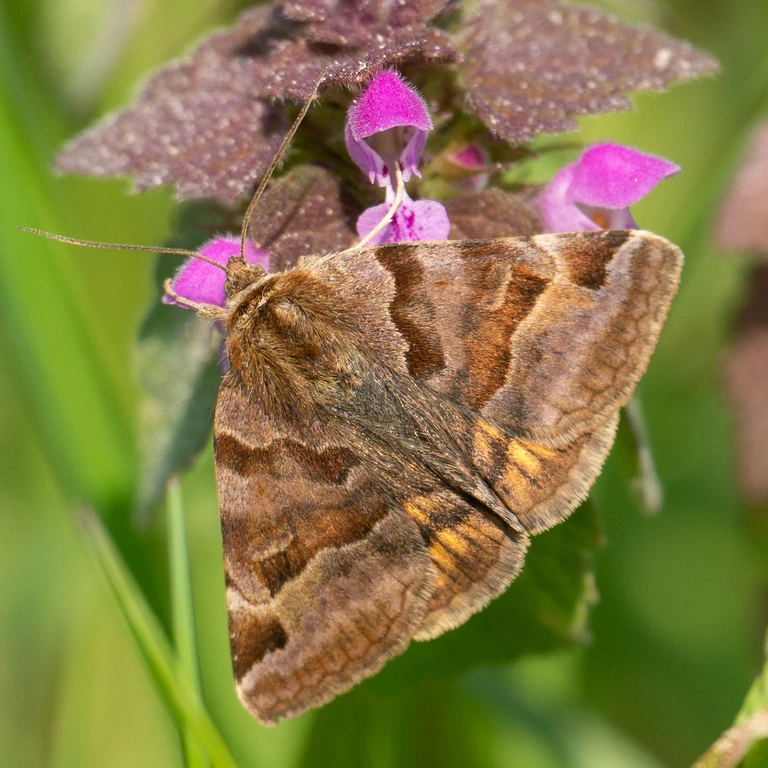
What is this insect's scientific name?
Euclidia glyphica
